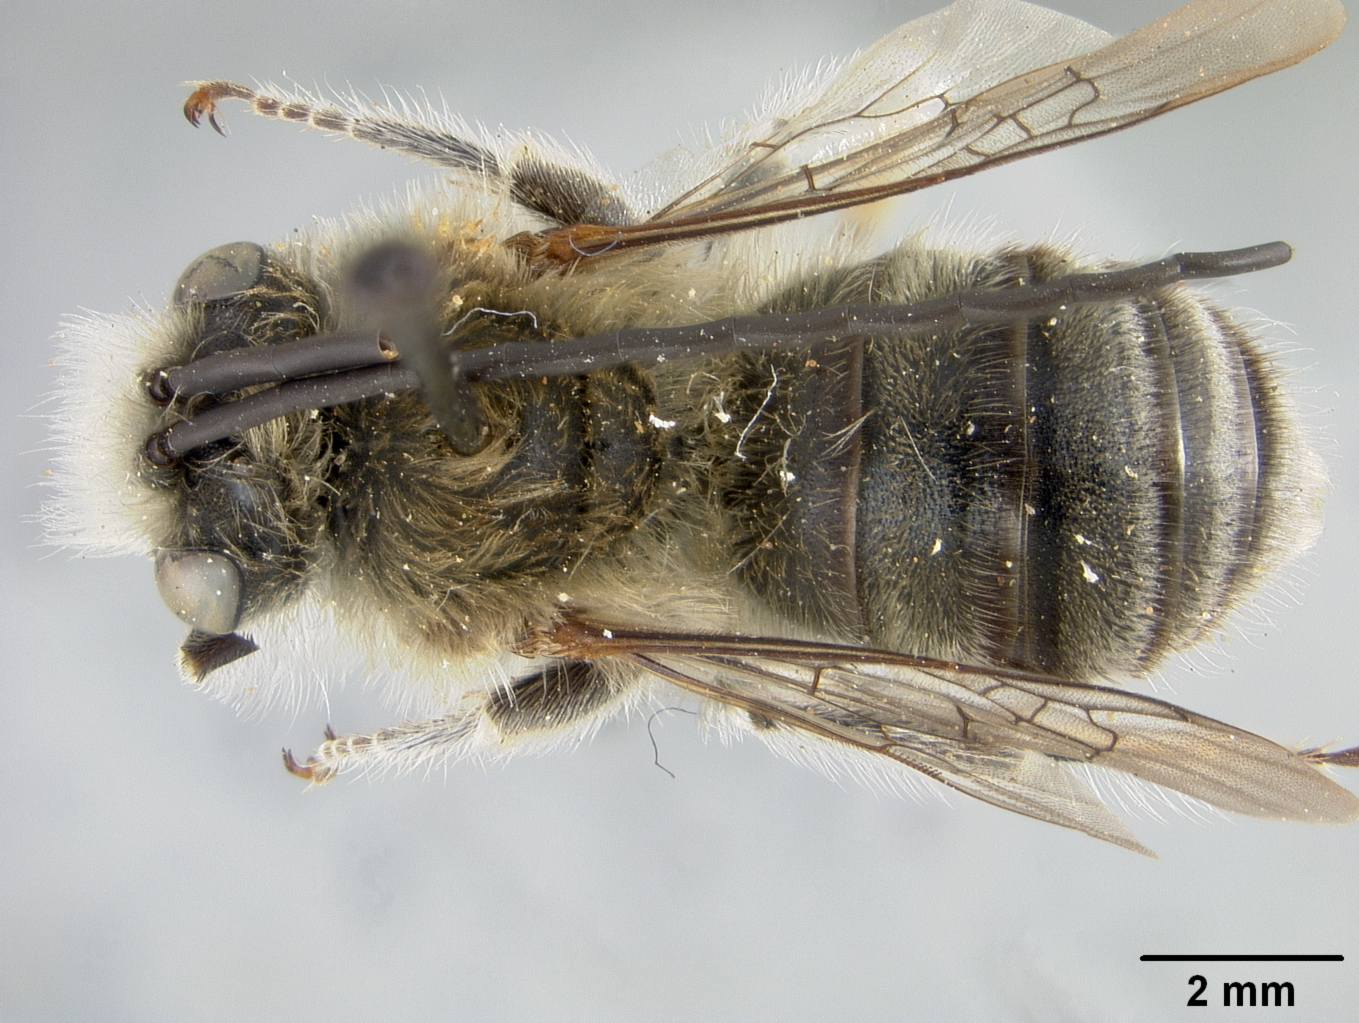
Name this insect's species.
Tetralonia poetica
